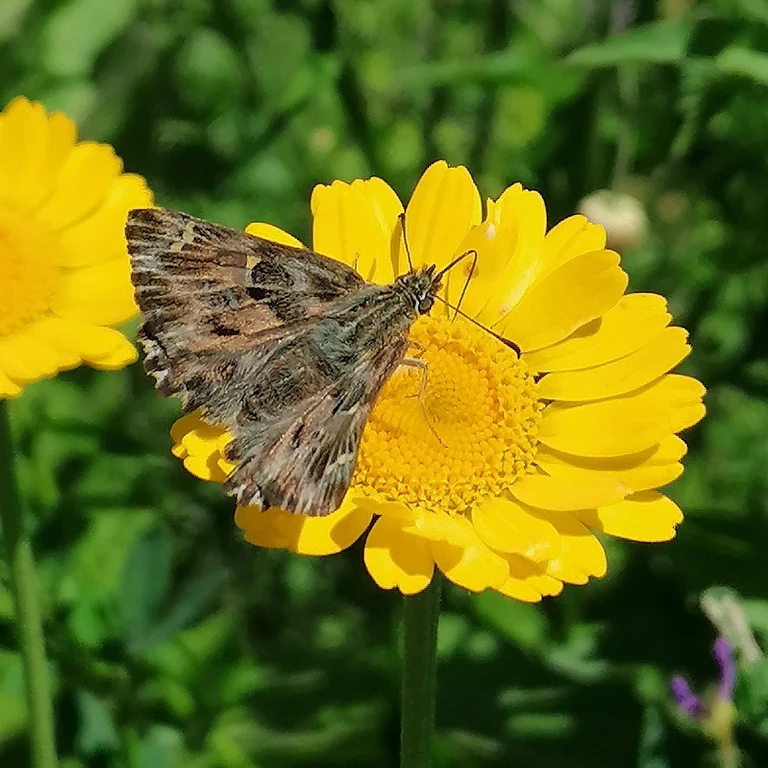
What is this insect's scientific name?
Carcharodus alceae
